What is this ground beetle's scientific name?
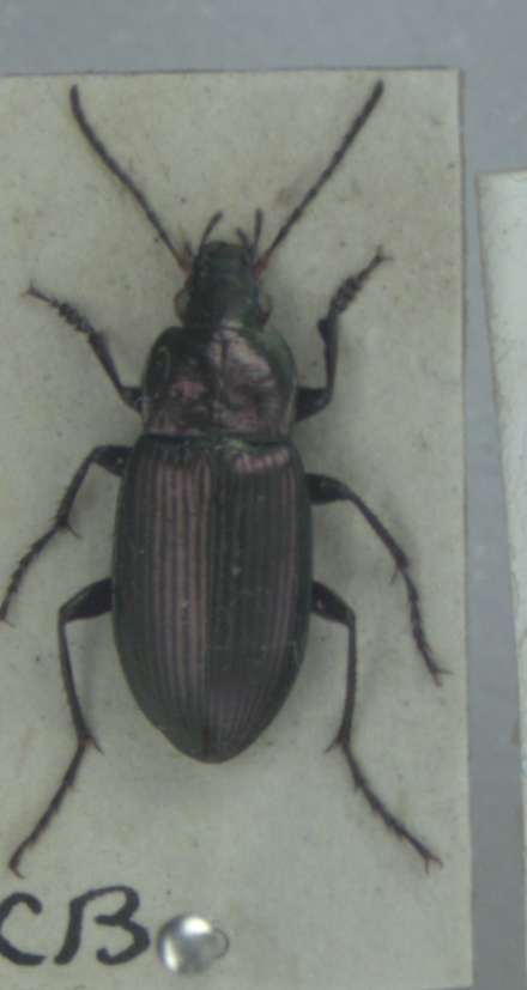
Poecilus cupreus
